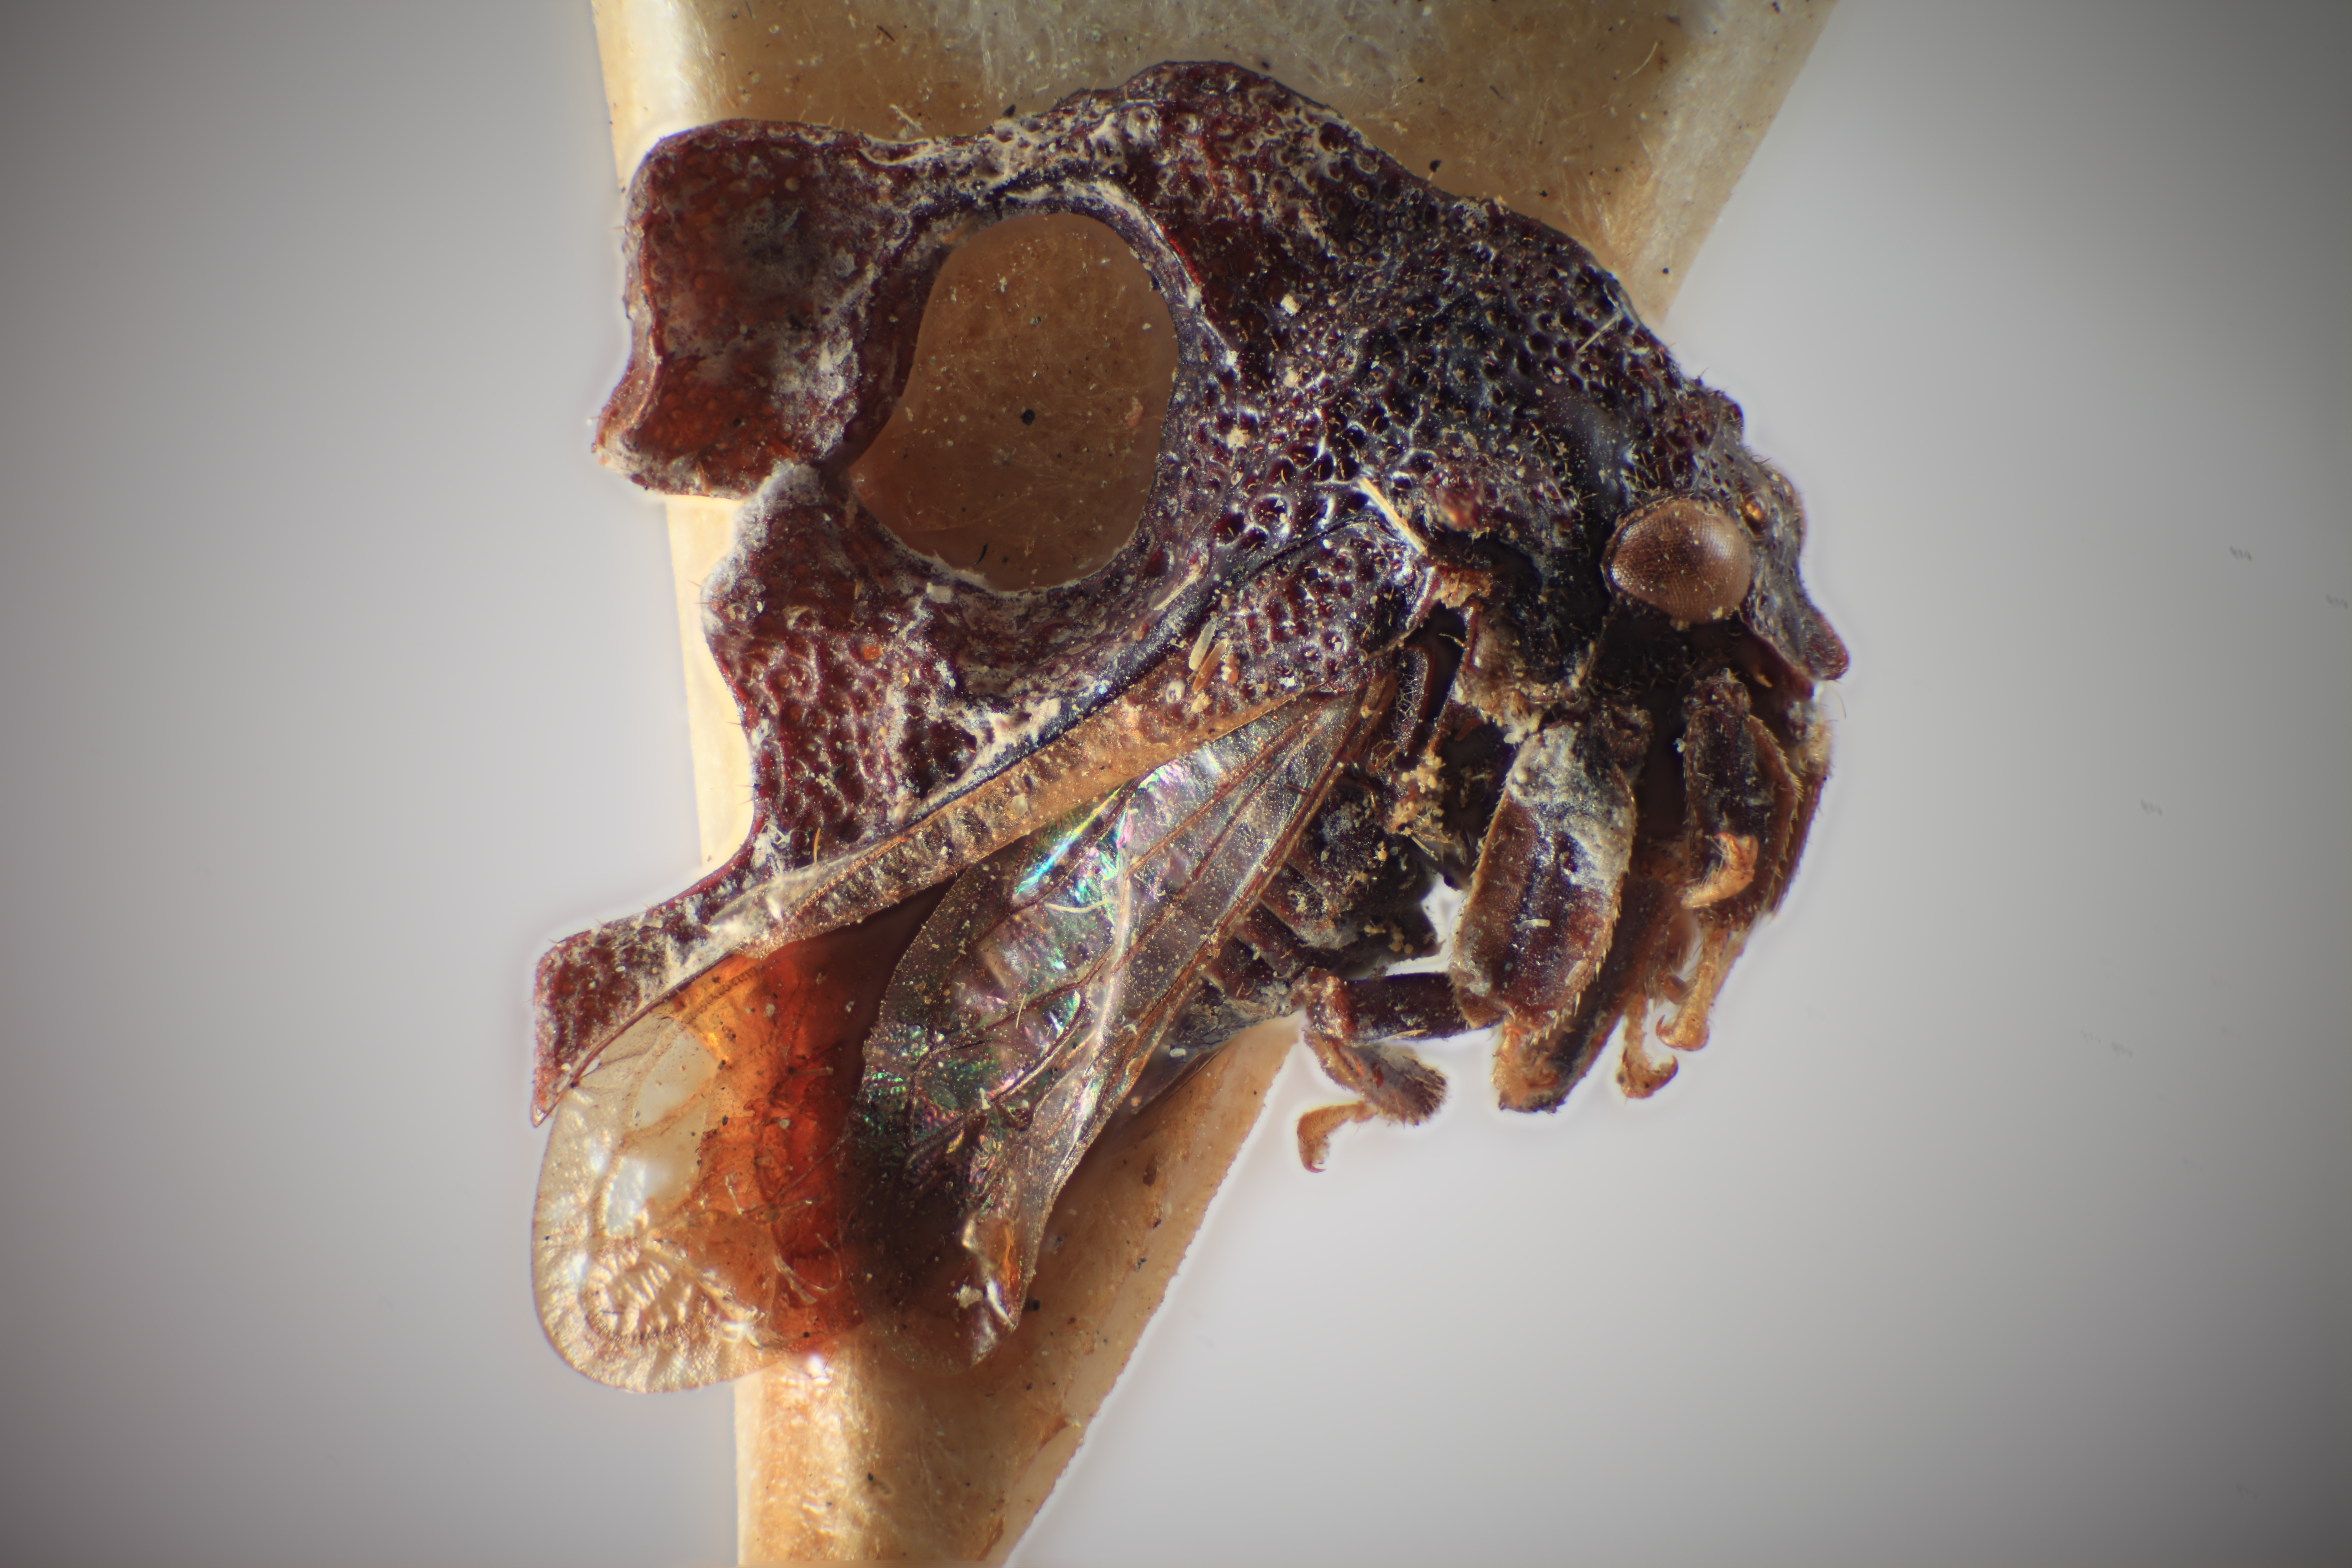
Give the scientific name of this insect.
Spongophorus albofasciata
